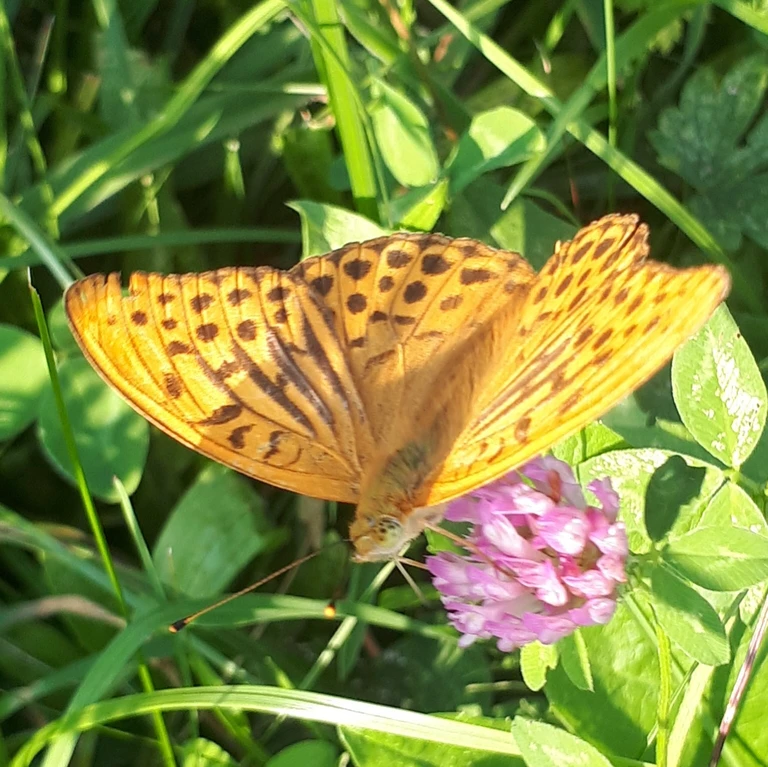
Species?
Argynnis paphia
